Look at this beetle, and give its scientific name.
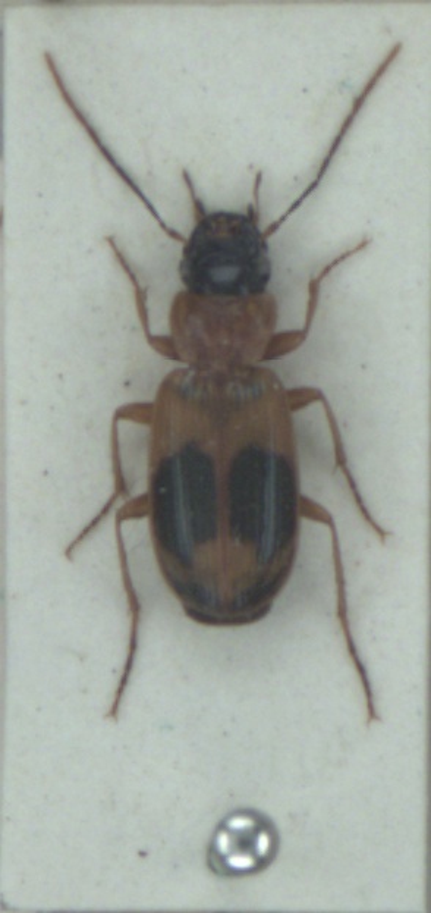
Badister unipustulatus
